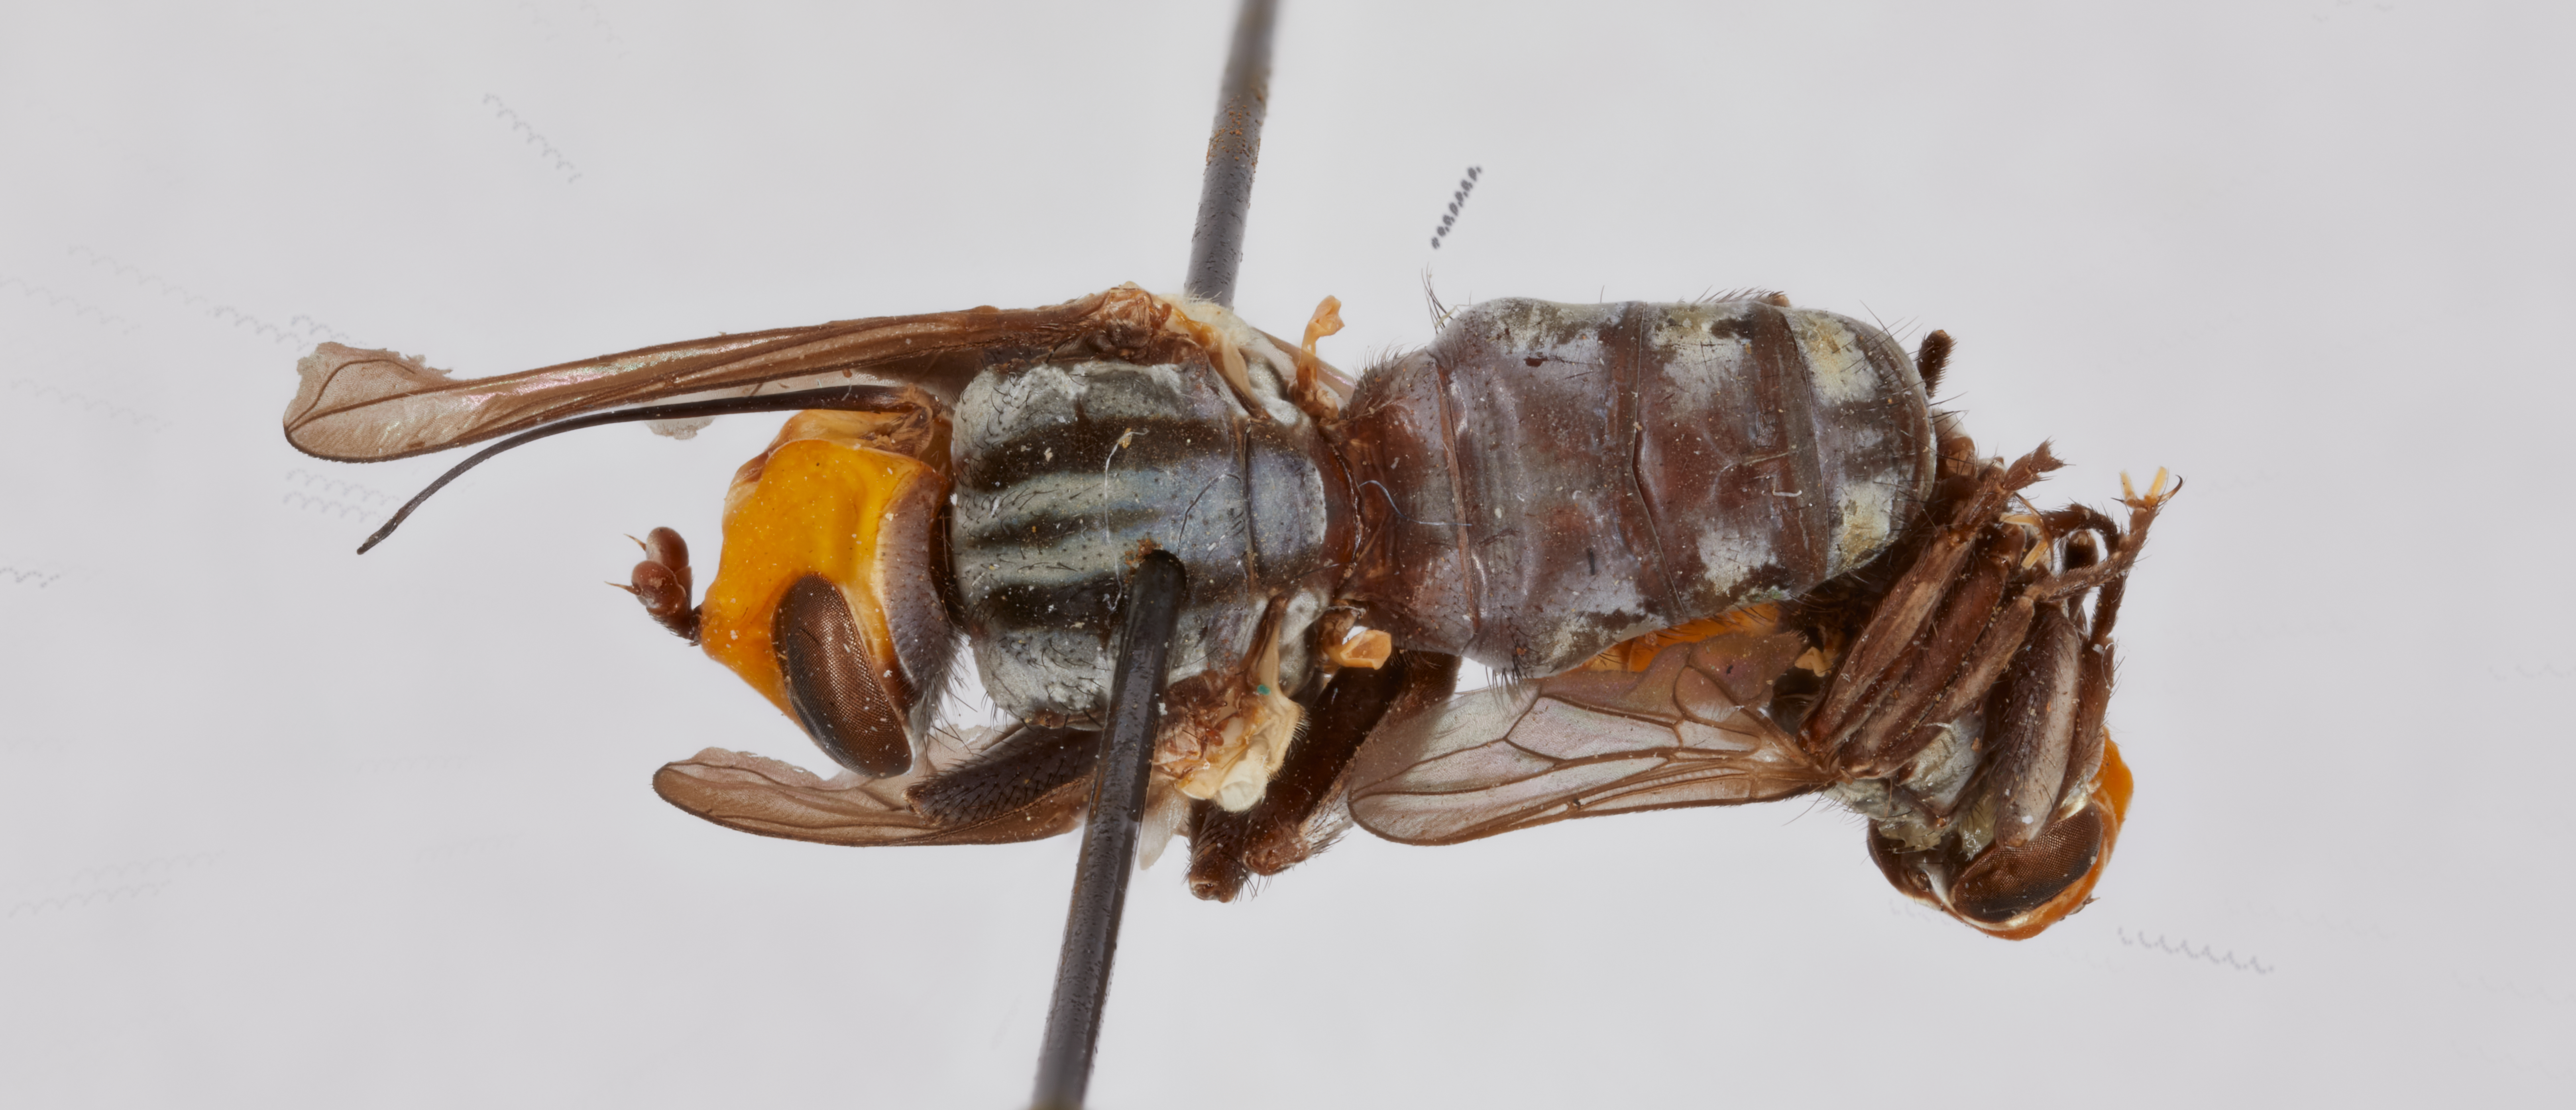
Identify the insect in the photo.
Zodion dibaphus (also Zodion dibaphum)
